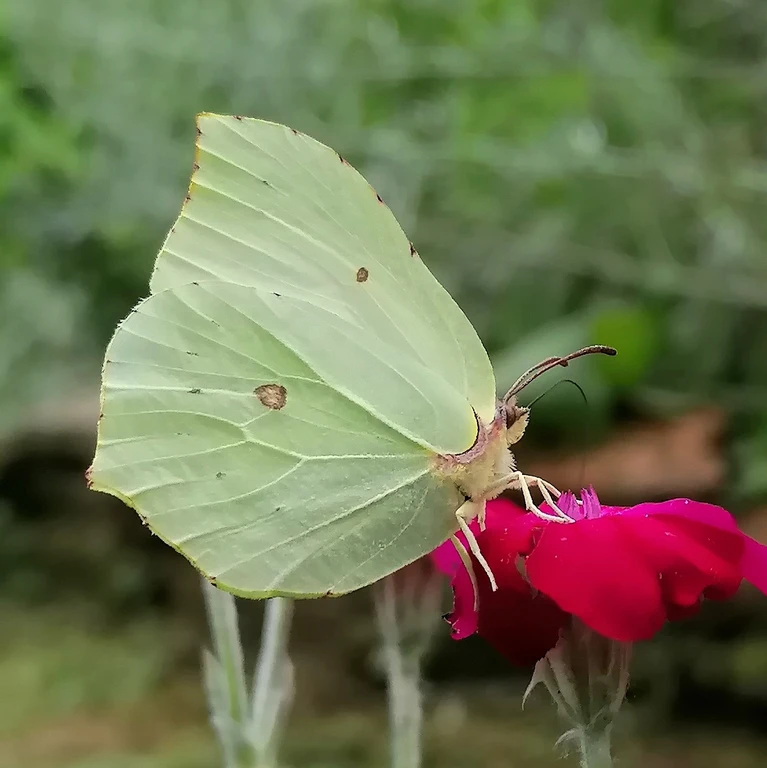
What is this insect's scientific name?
Gonepteryx rhamni
